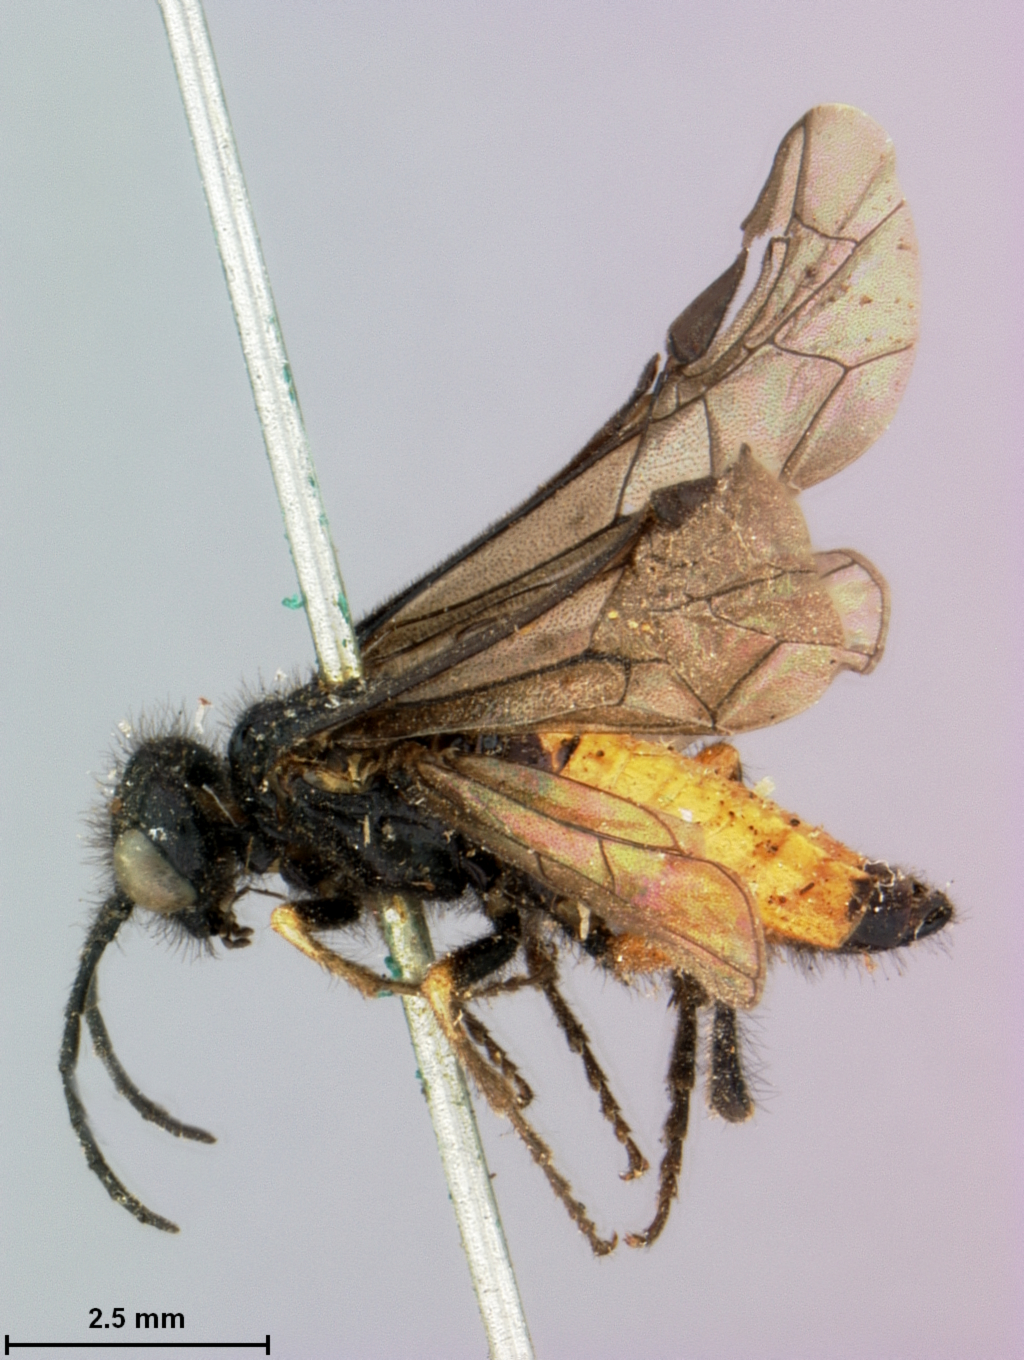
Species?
Trichotaxonus reedi
